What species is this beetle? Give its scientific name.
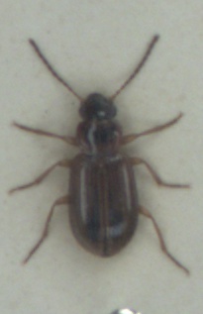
Dicheirotrichus placidus
